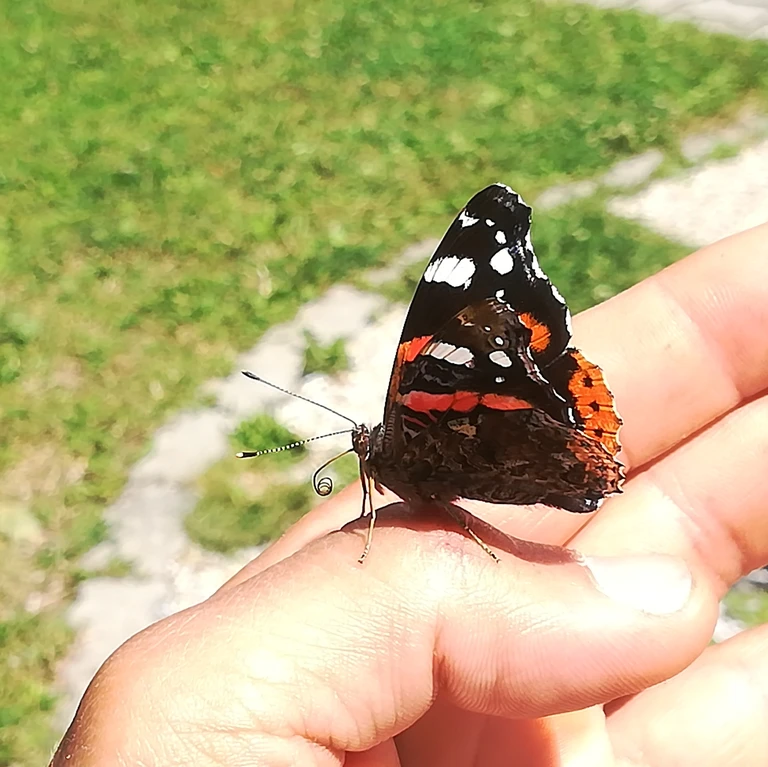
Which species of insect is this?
Vanessa atalanta
